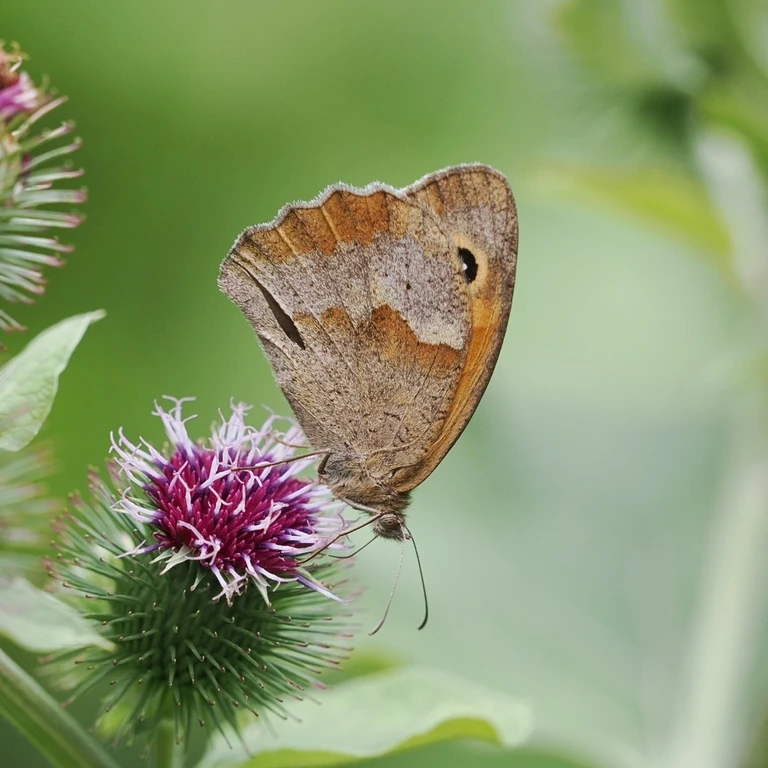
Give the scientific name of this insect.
Maniola jurtina
